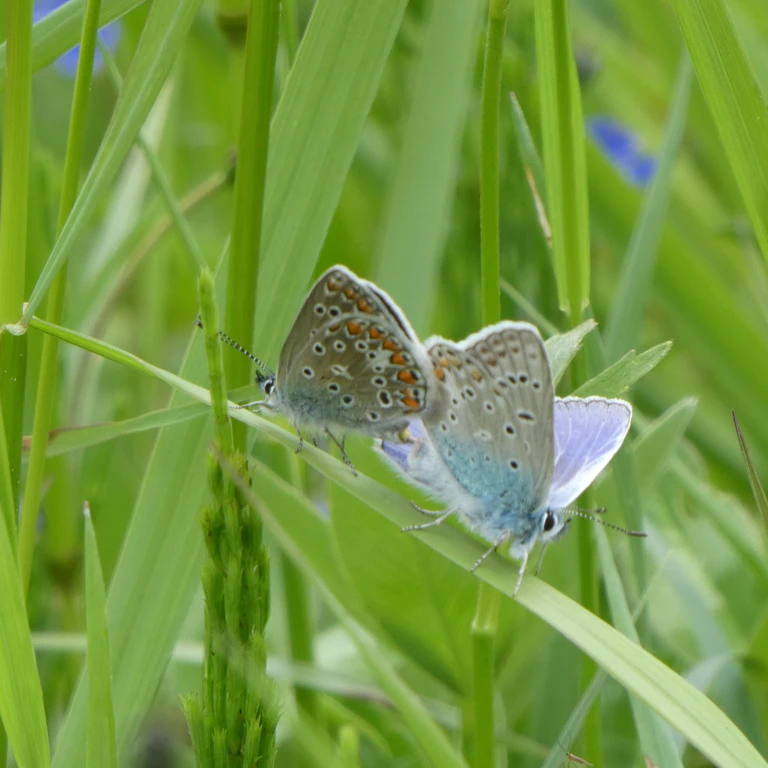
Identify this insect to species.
Polyommatus icarus
